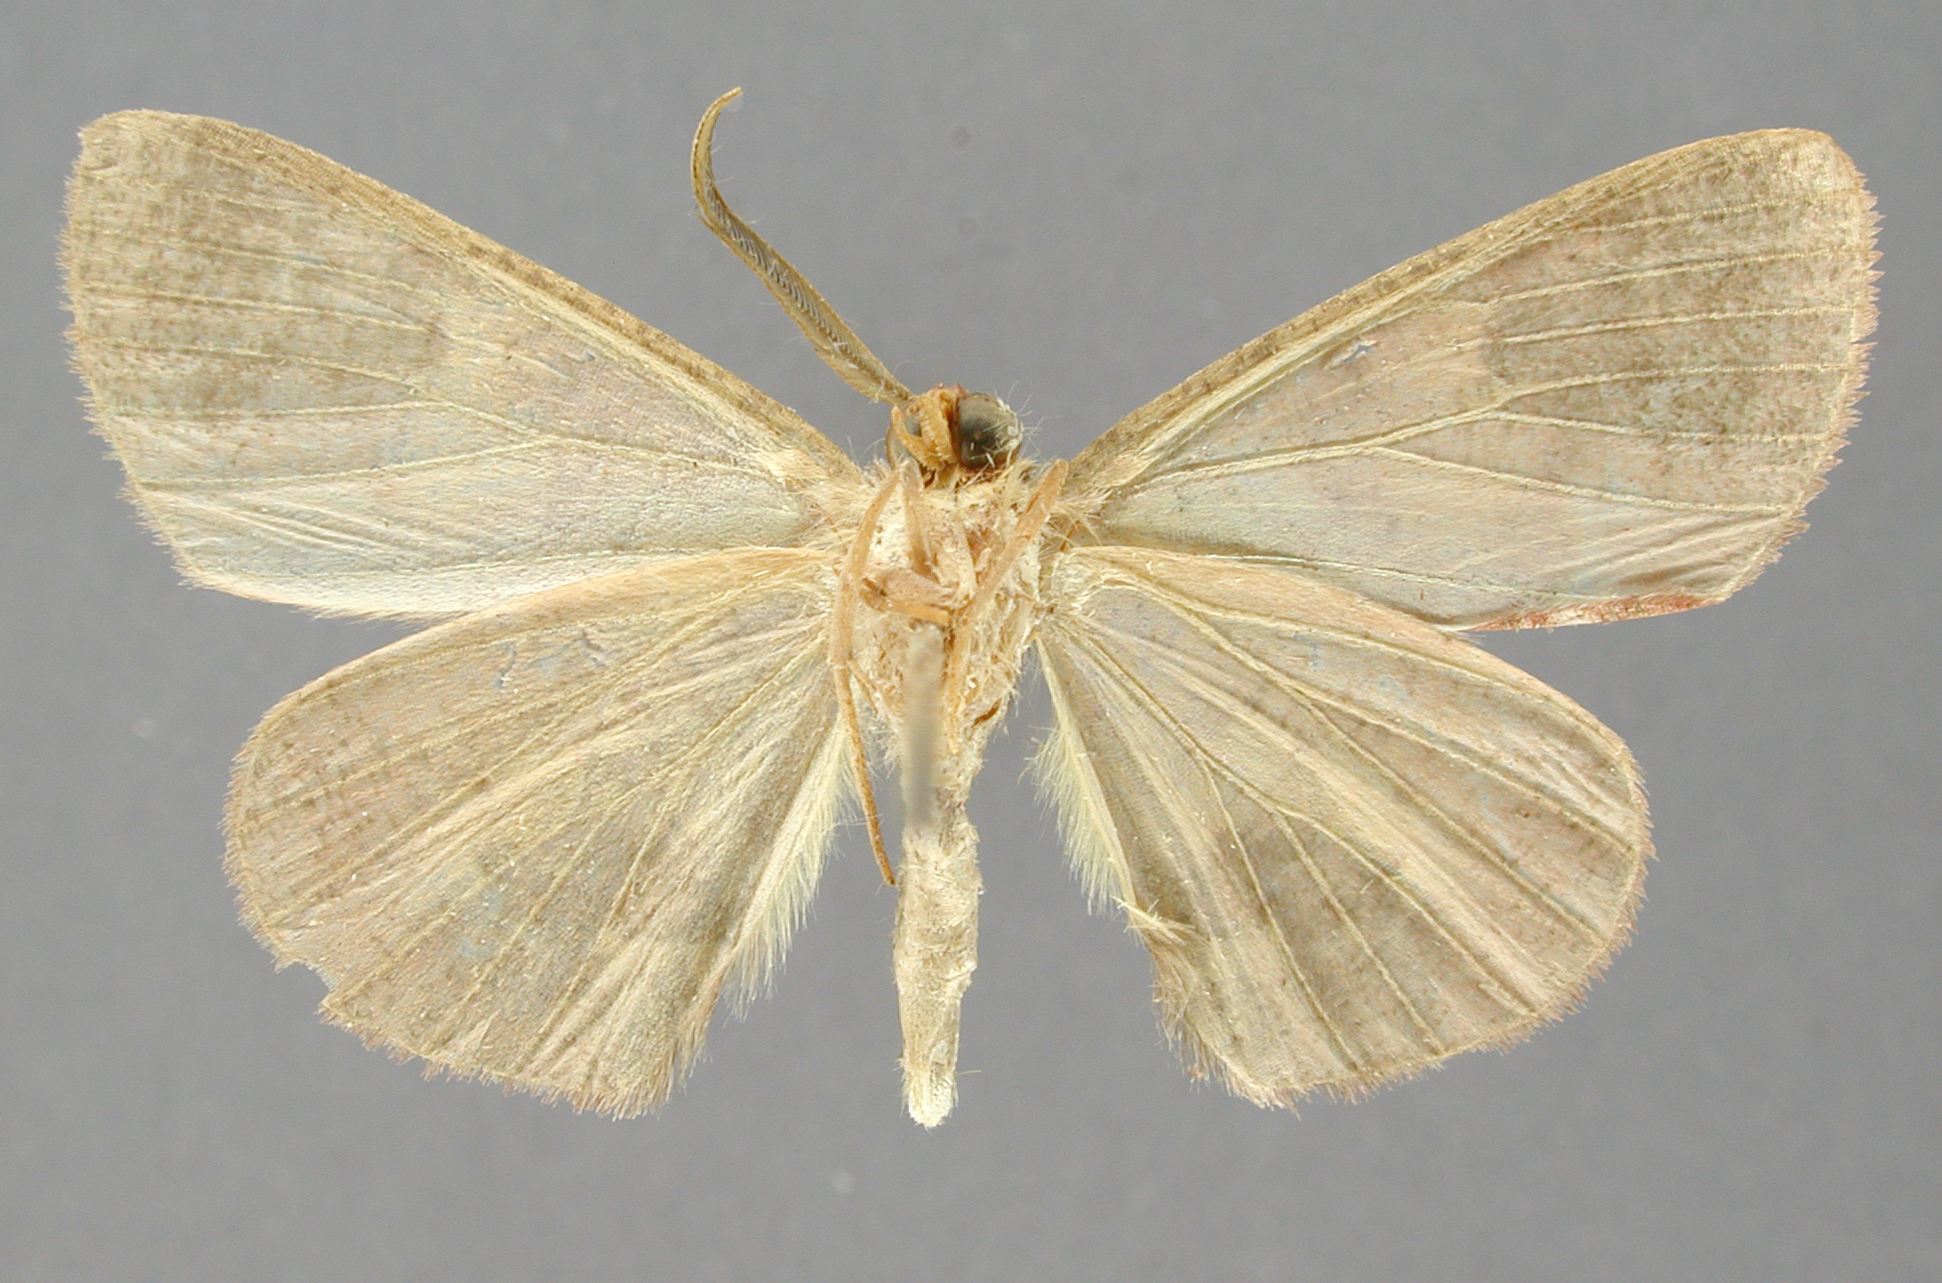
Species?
Petelia nigriplaga
